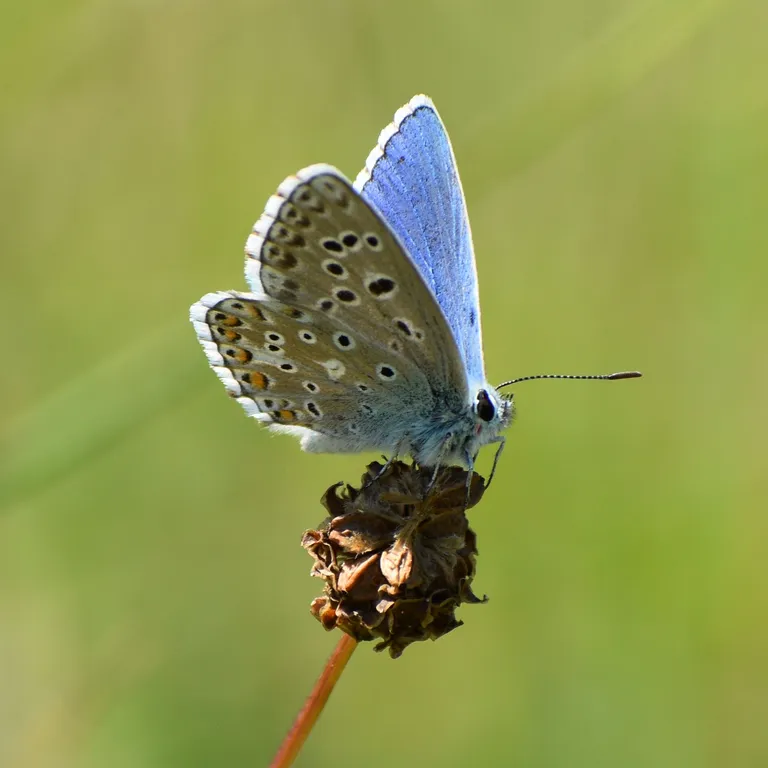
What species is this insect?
Lysandra bellargus
